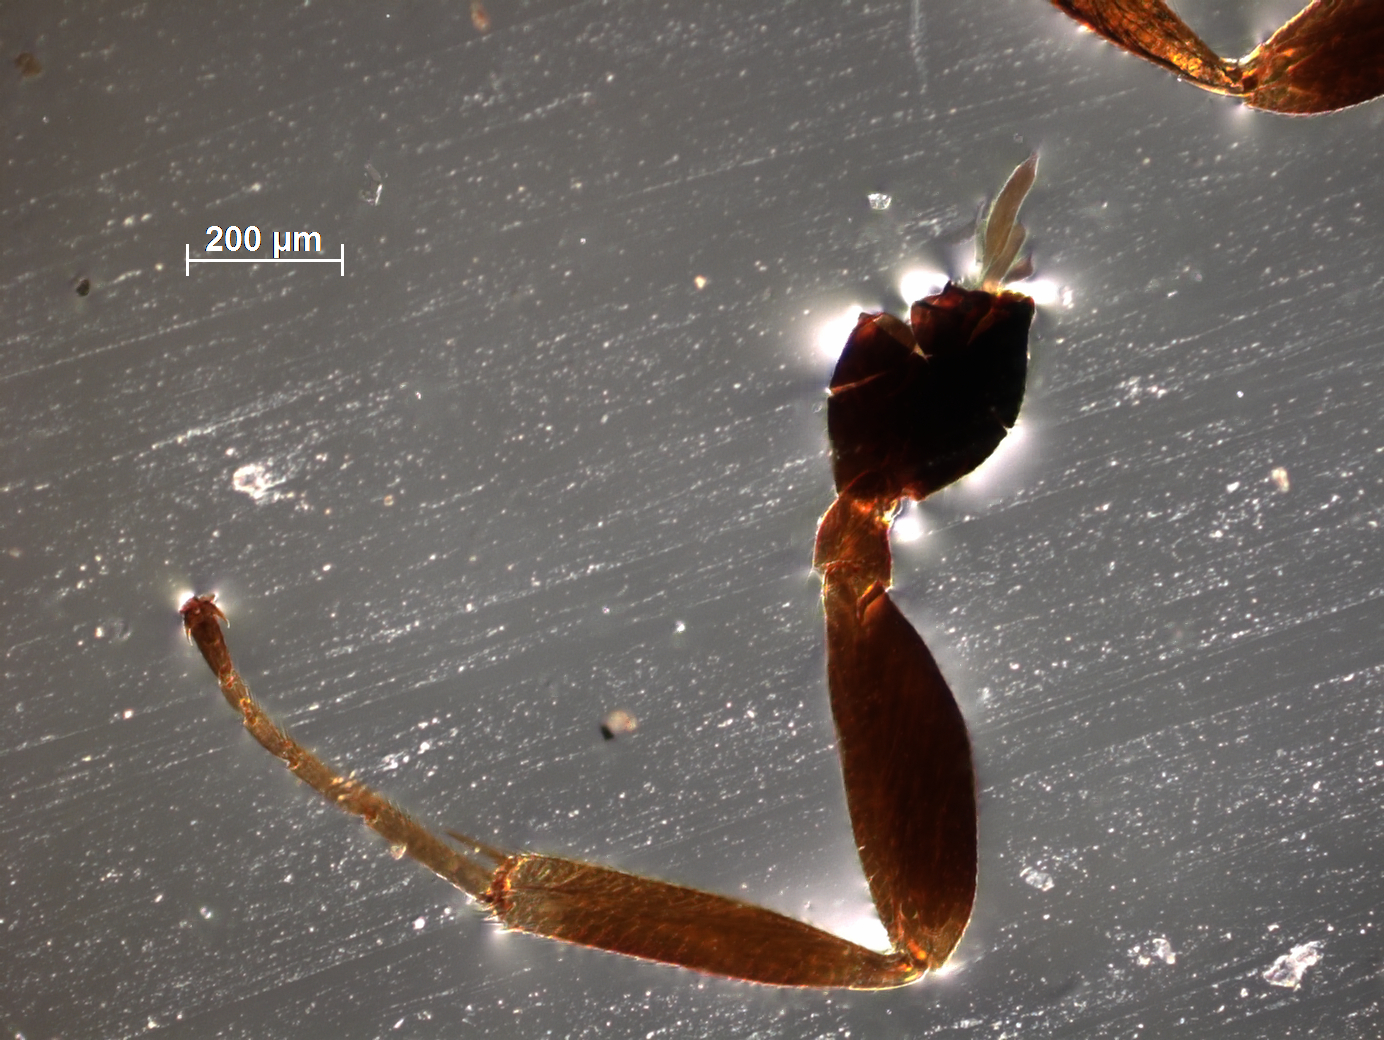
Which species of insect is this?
Pachyneuron kamathi
